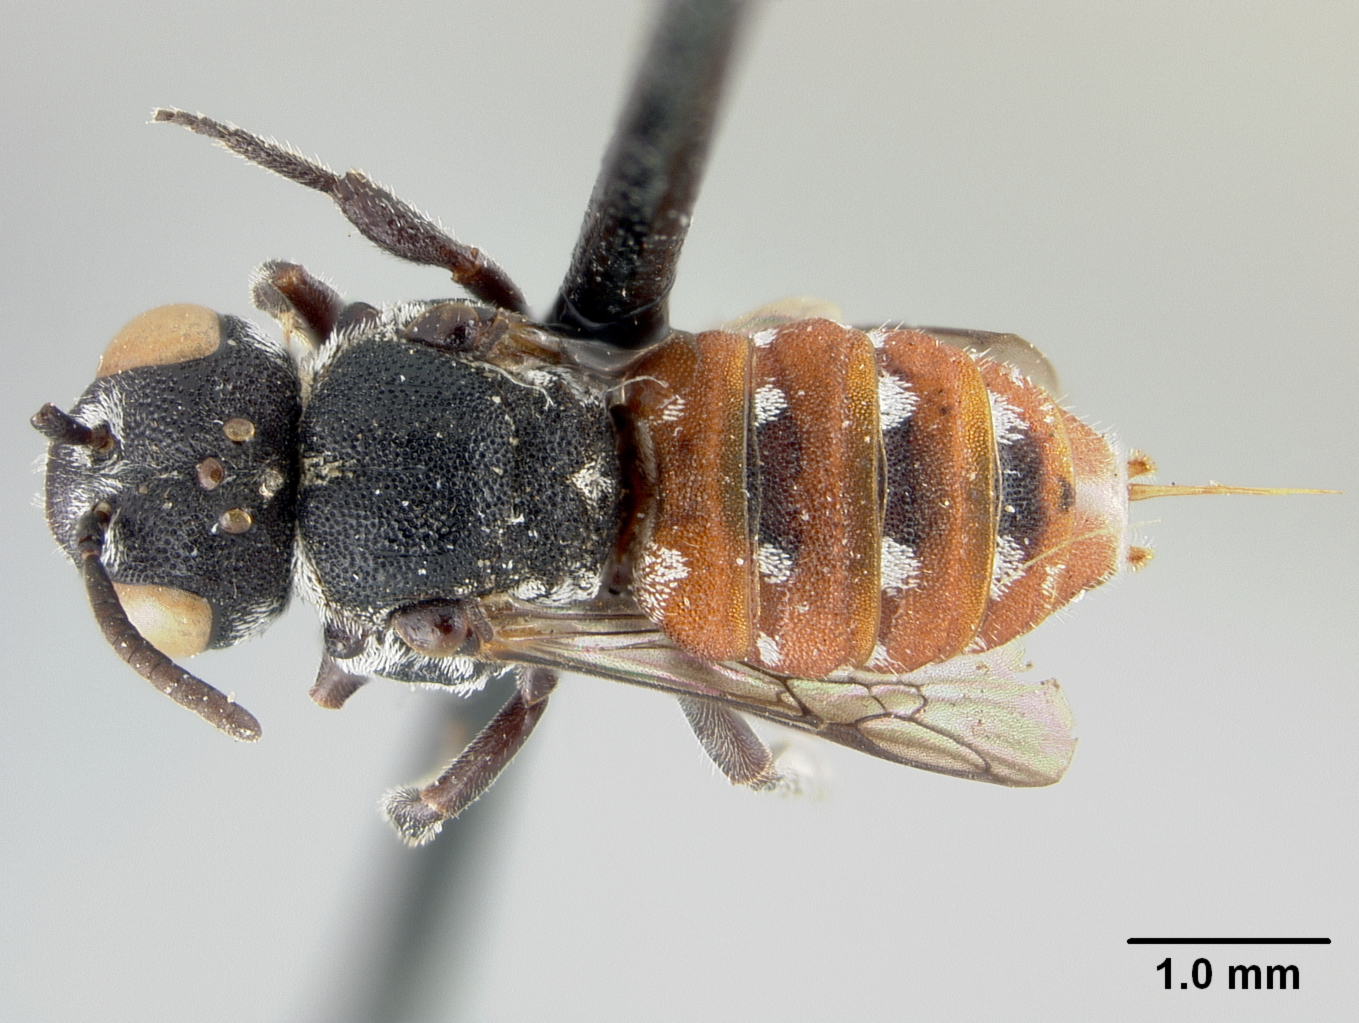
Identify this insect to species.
Holcopasites pseudocarinatus
